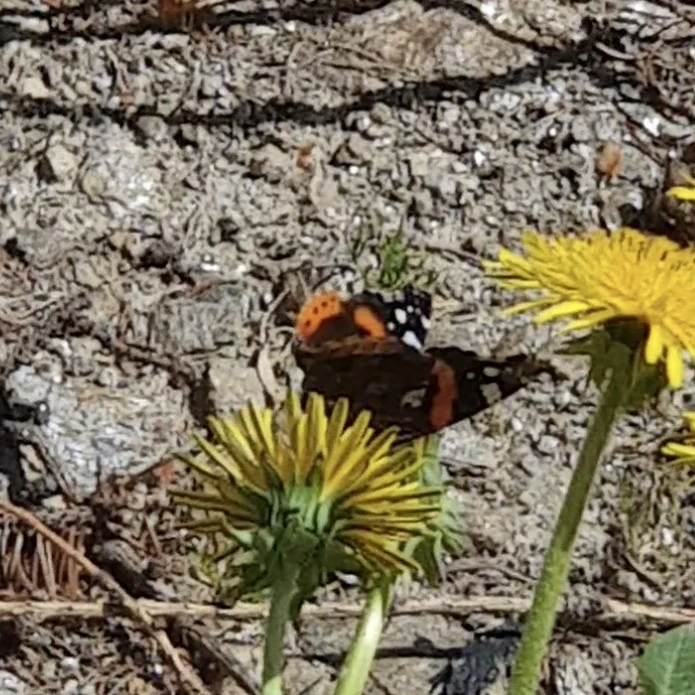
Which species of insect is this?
Vanessa atalanta
